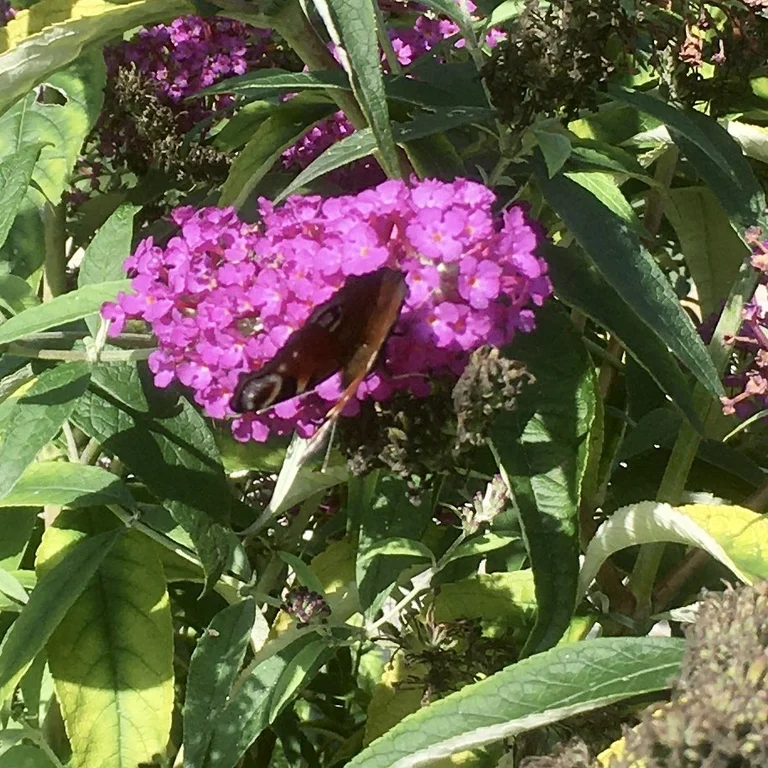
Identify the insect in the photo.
Aglais io
